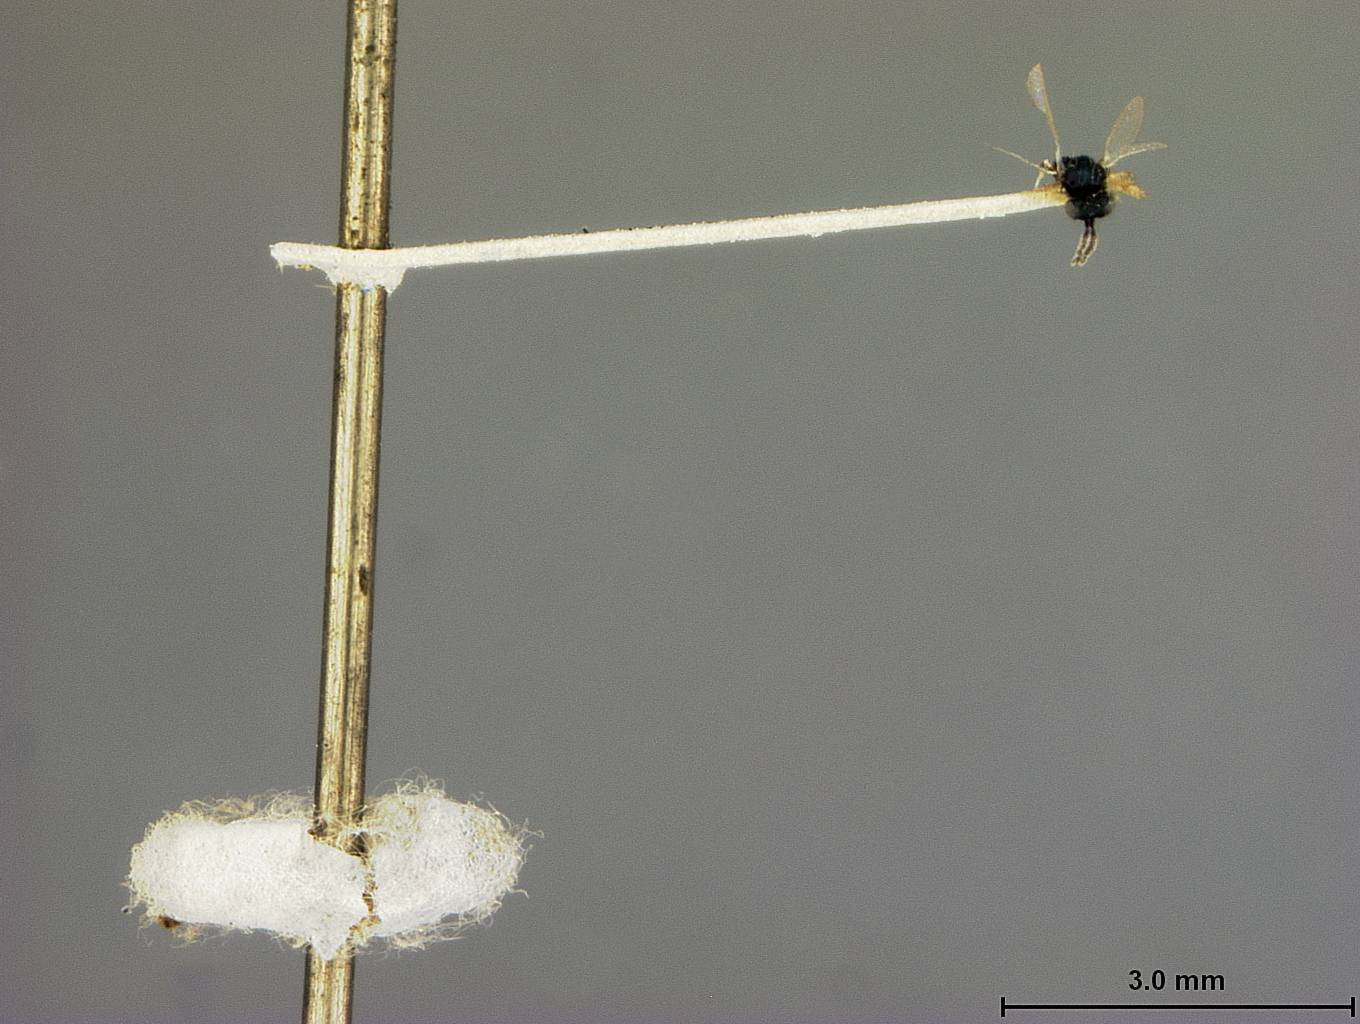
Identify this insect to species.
Holcopelte microgaster
